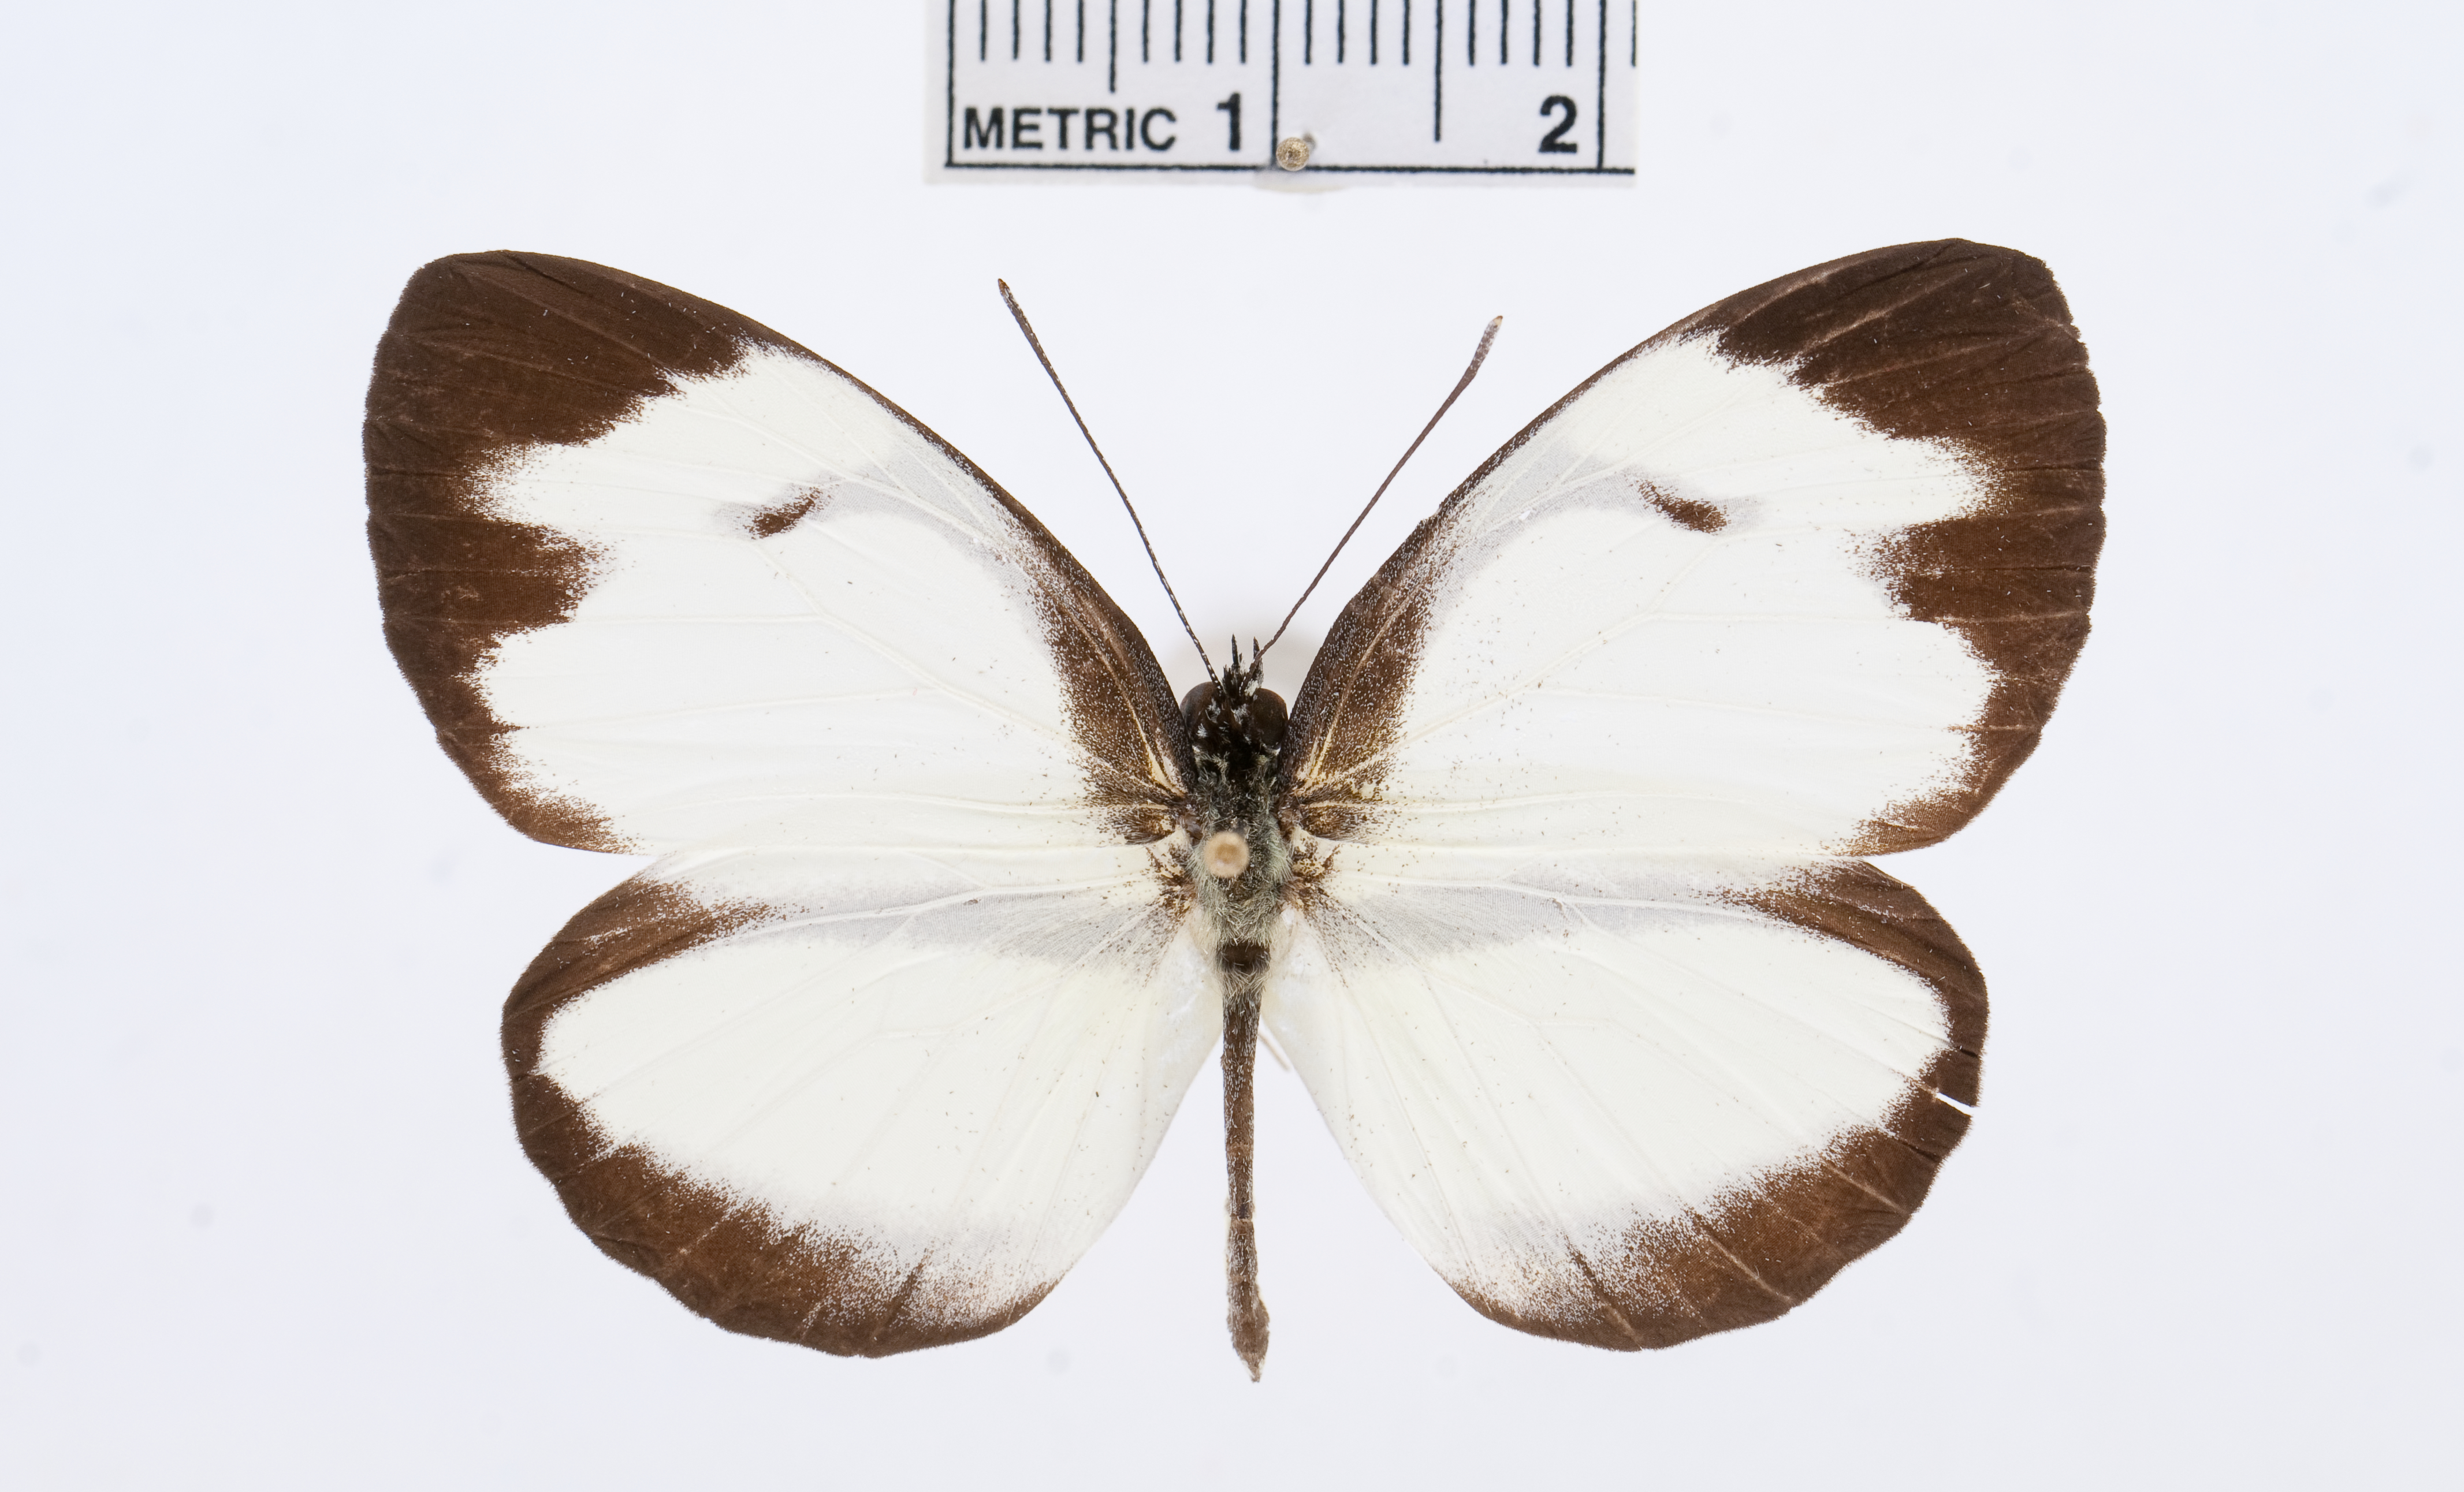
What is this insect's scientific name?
Itaballia pandosia
